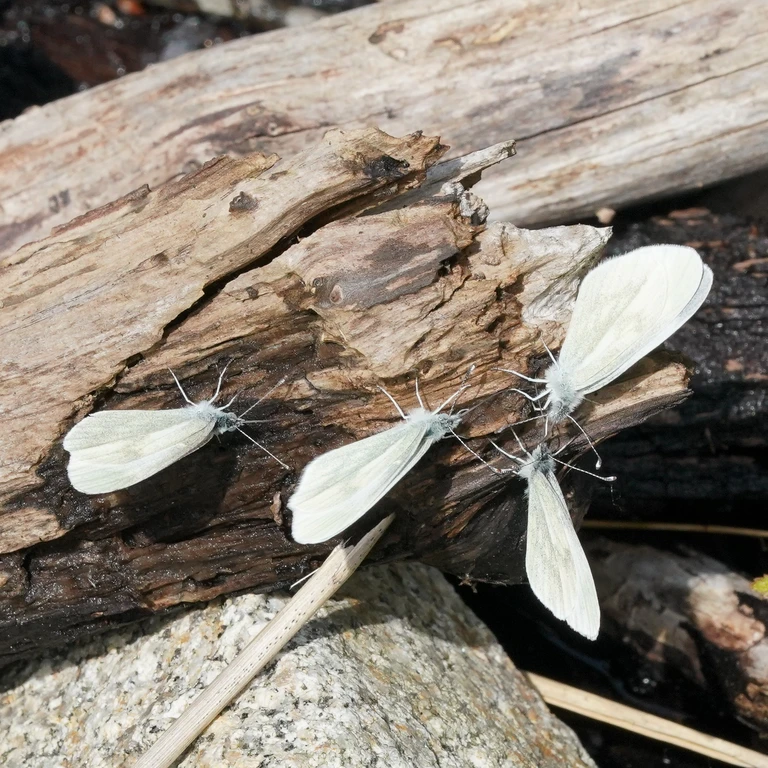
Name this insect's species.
Leptidea sinapis/juvernica
